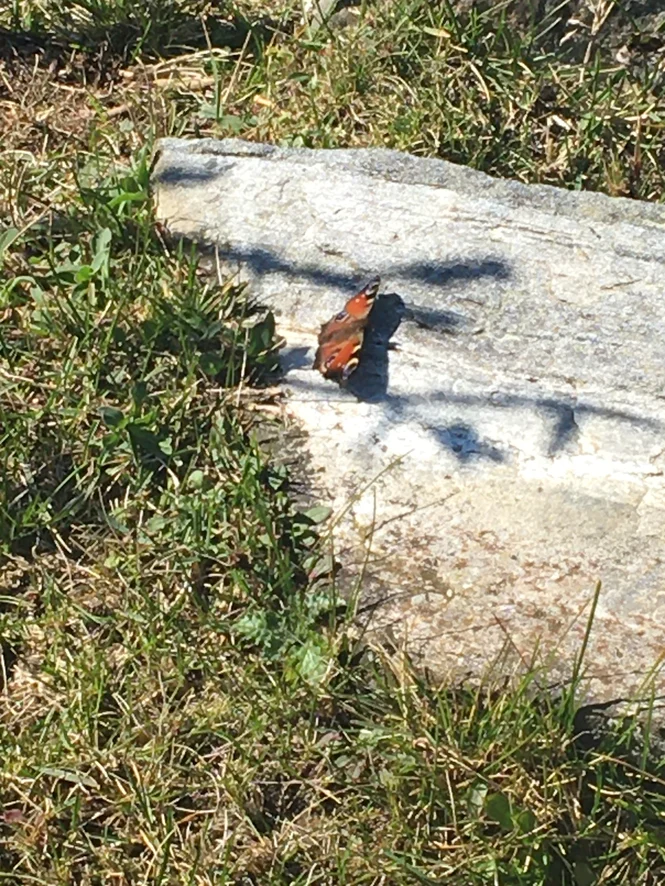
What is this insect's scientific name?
Aglais io
